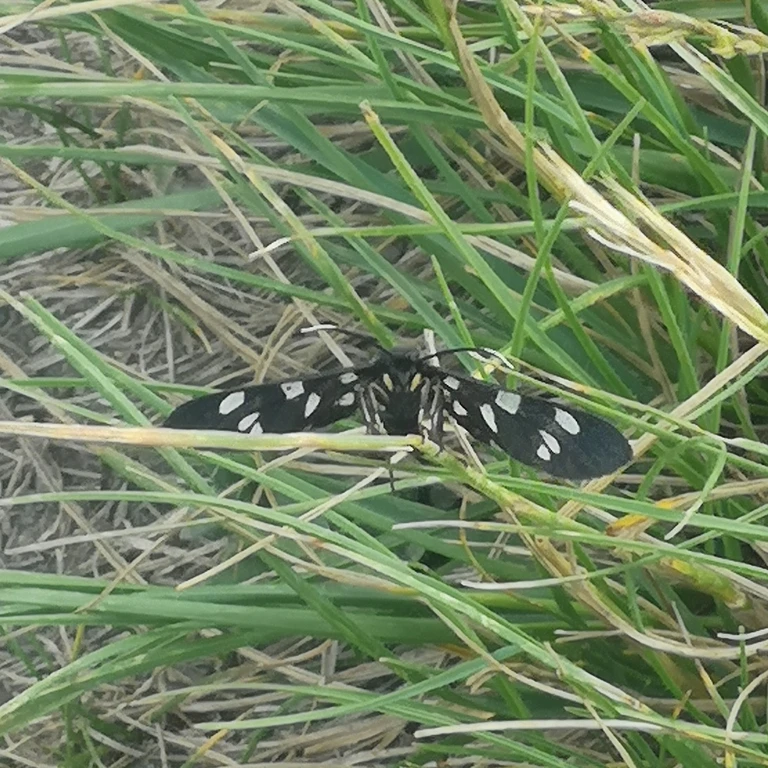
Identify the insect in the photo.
Amata phegea
